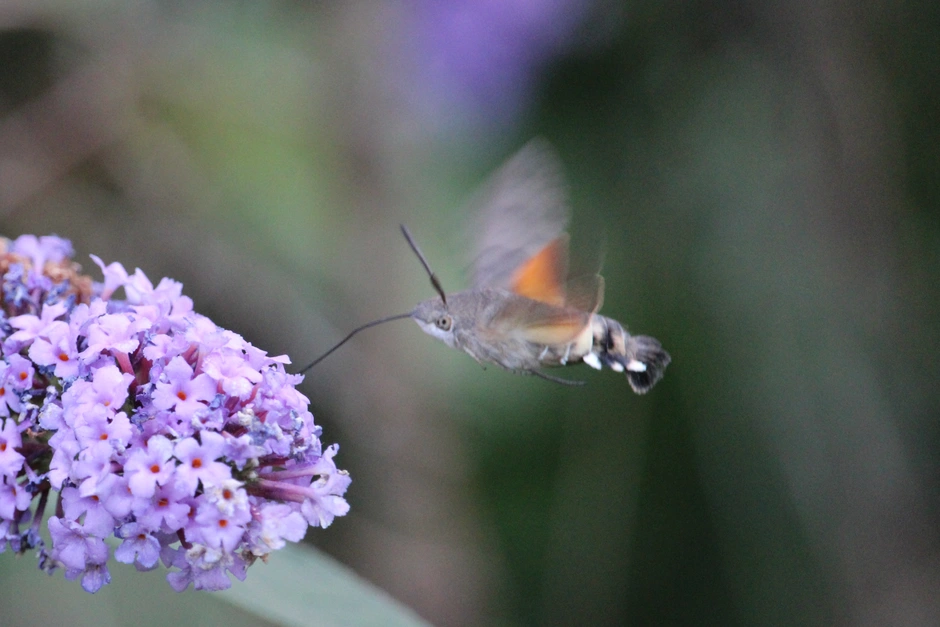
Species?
Macroglossum stellatarum
